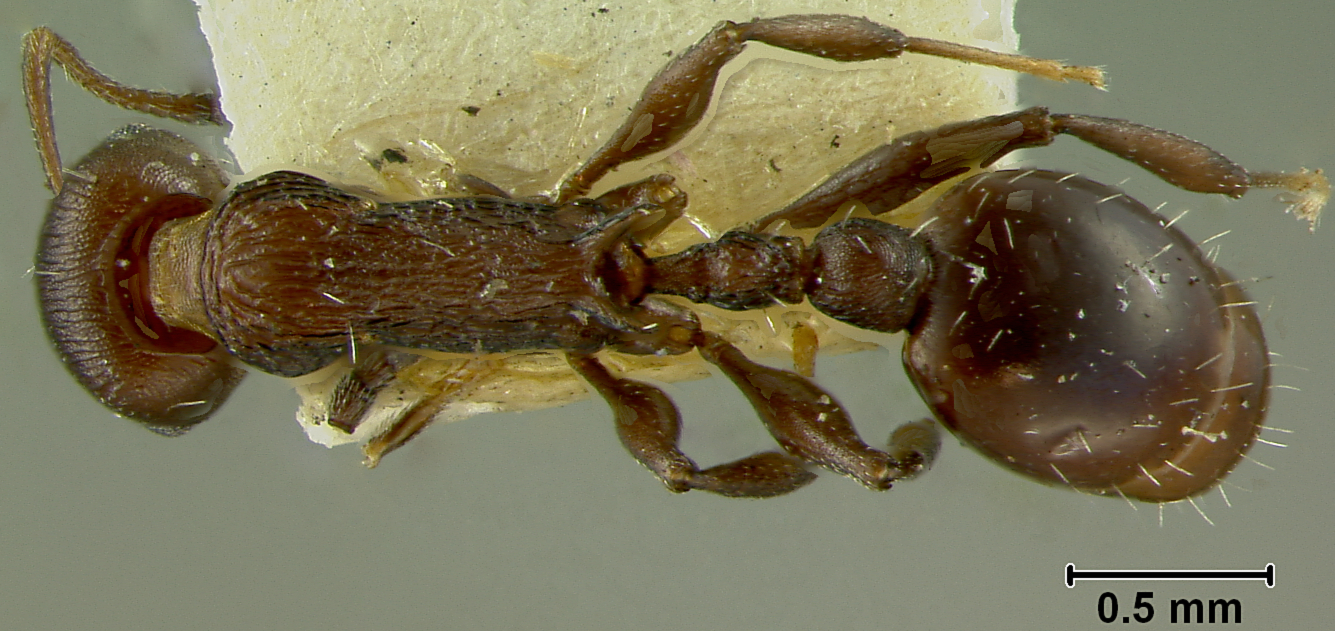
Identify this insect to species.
Macromischa fuscata
